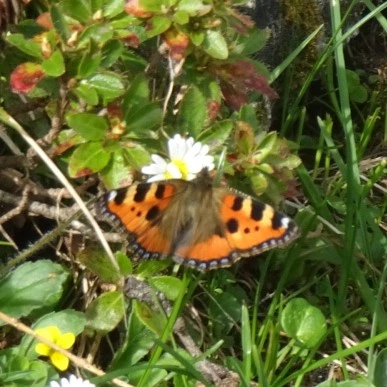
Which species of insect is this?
Aglais urticae
